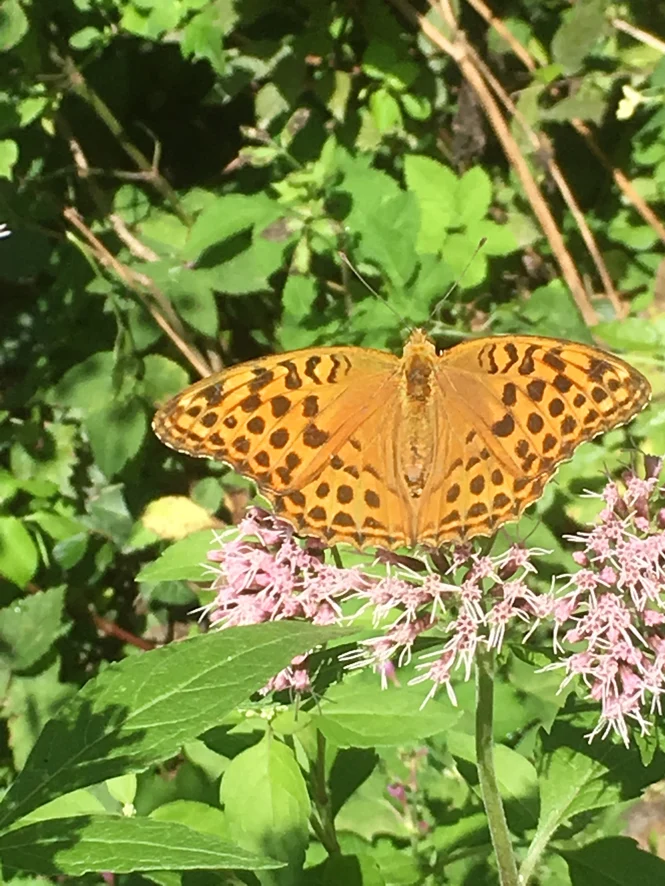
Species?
Argynnis paphia
